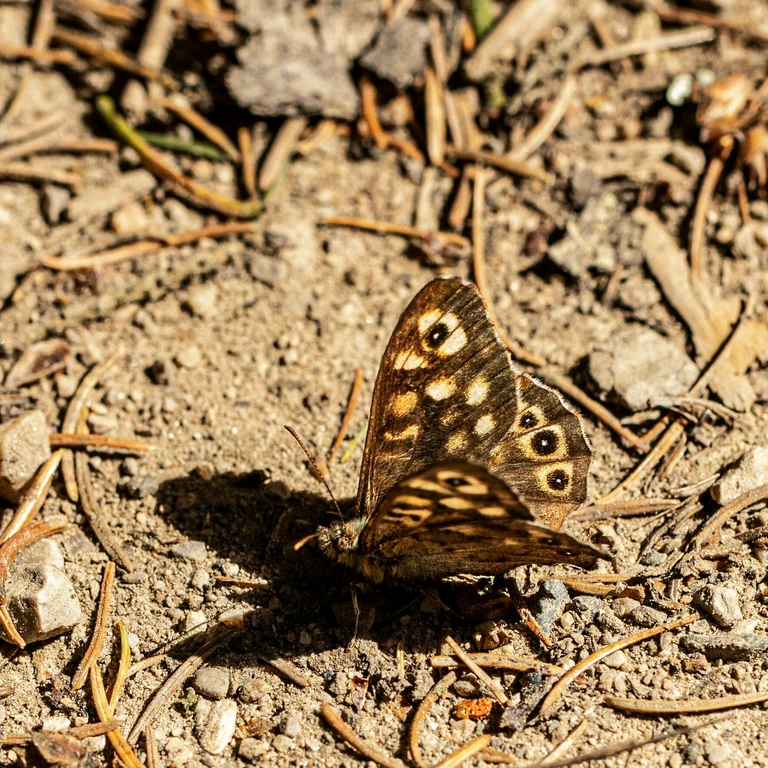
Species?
Pararge aegeria
